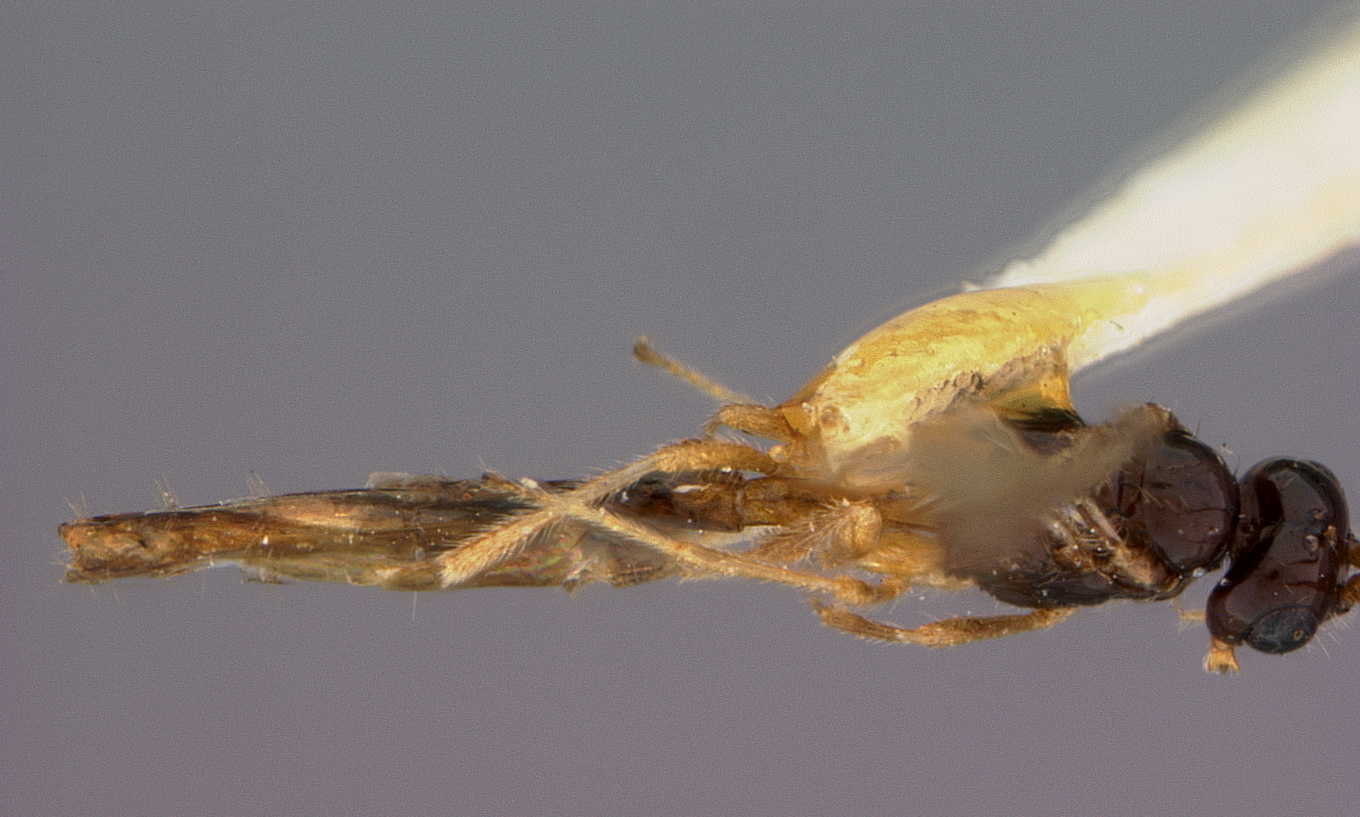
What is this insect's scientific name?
Aspilota foliformis
